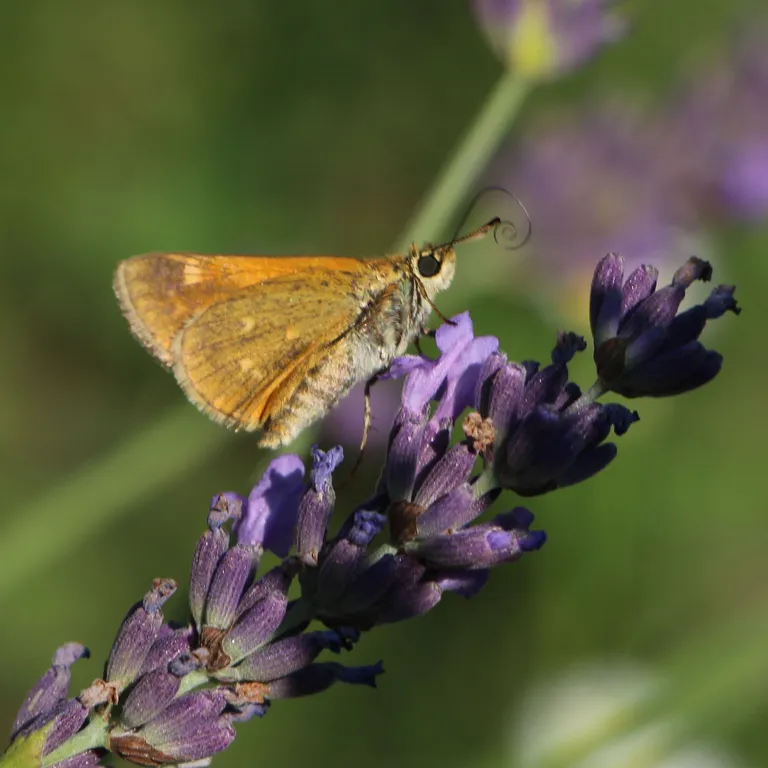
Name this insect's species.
Ochlodes sylvanus (also Ochlodes venata)
